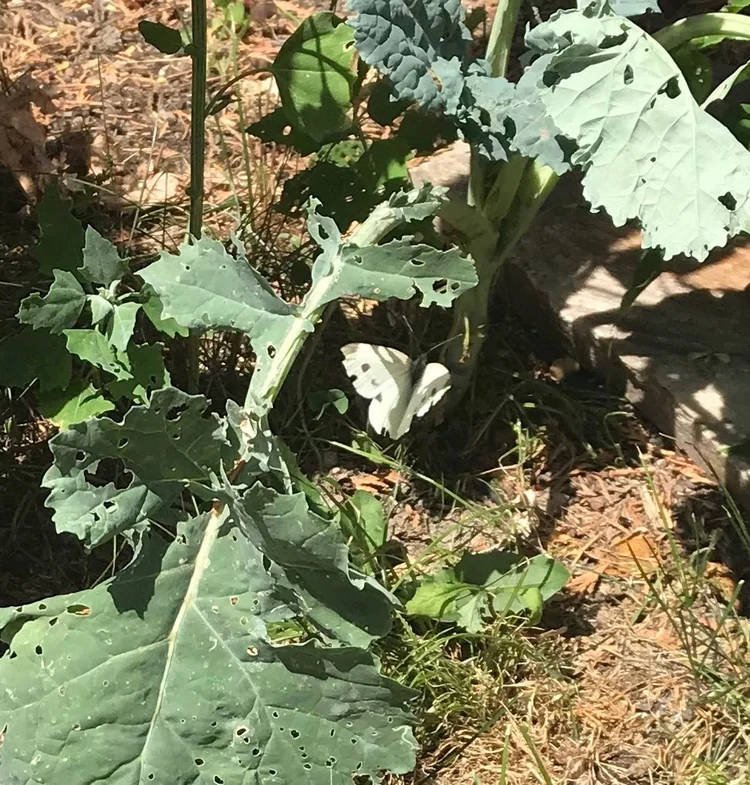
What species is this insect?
Pieris rapae
